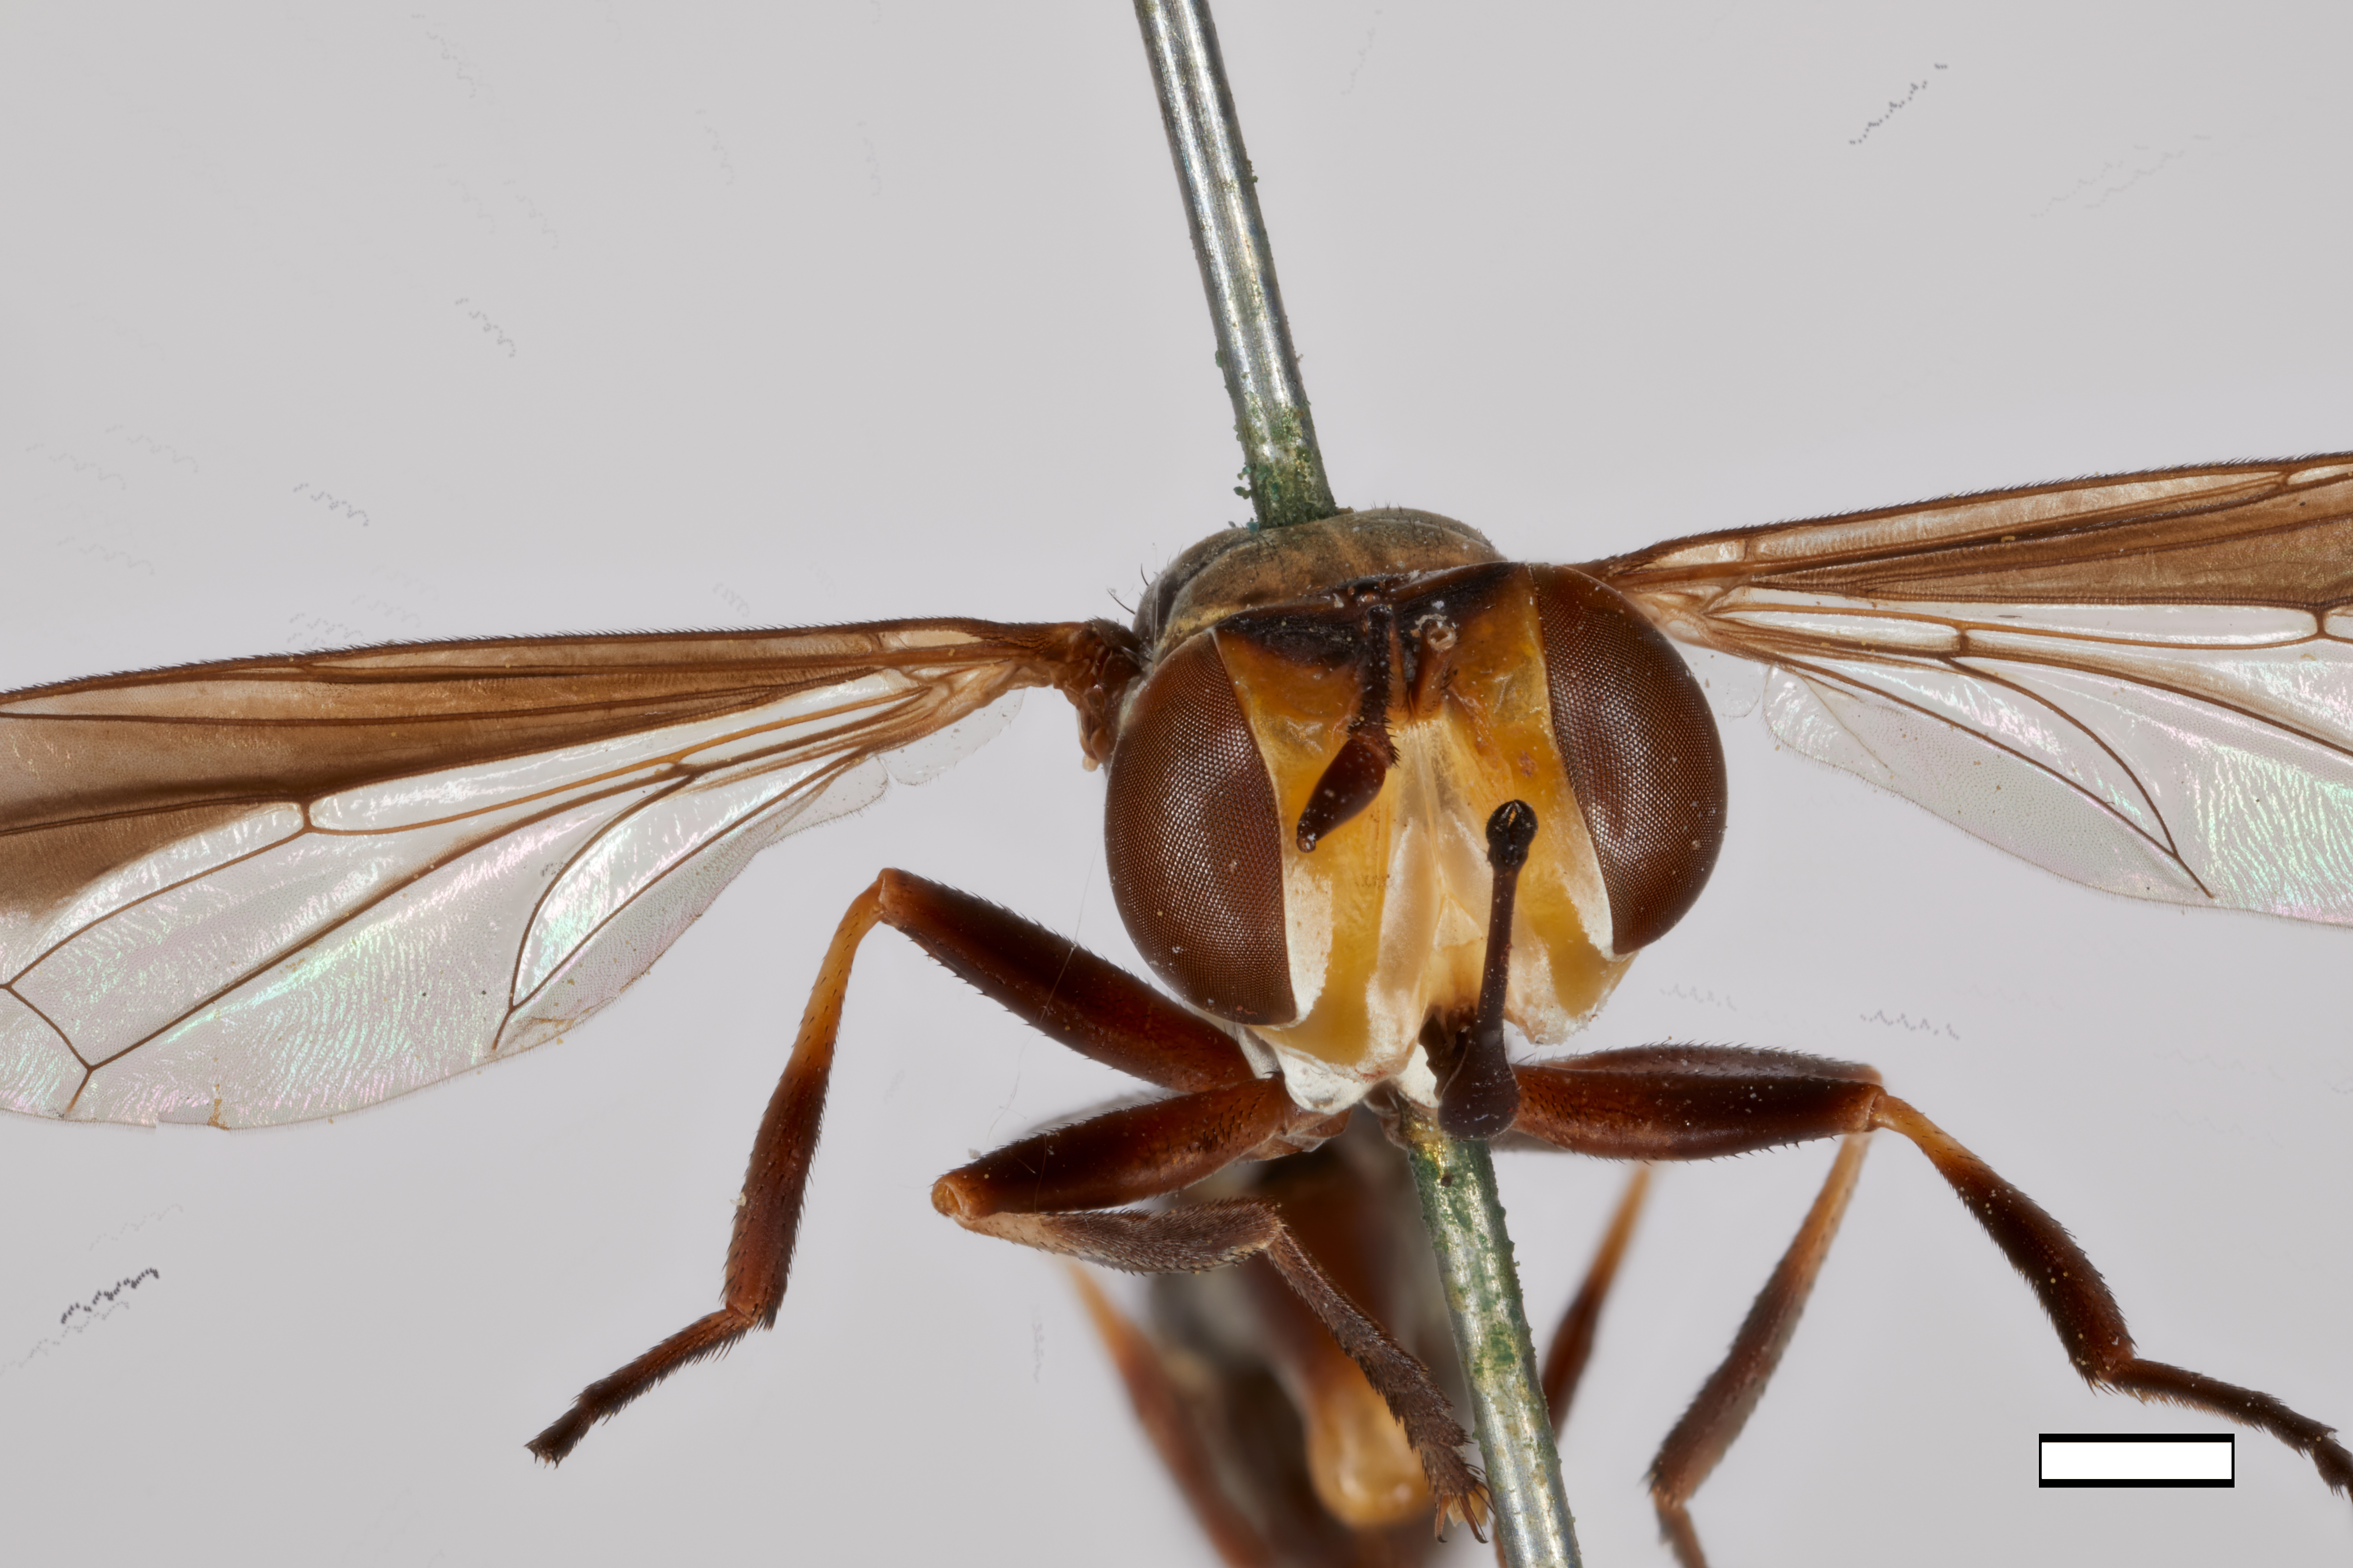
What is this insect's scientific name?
Conops gracilior (also Physoconops gracilior)
